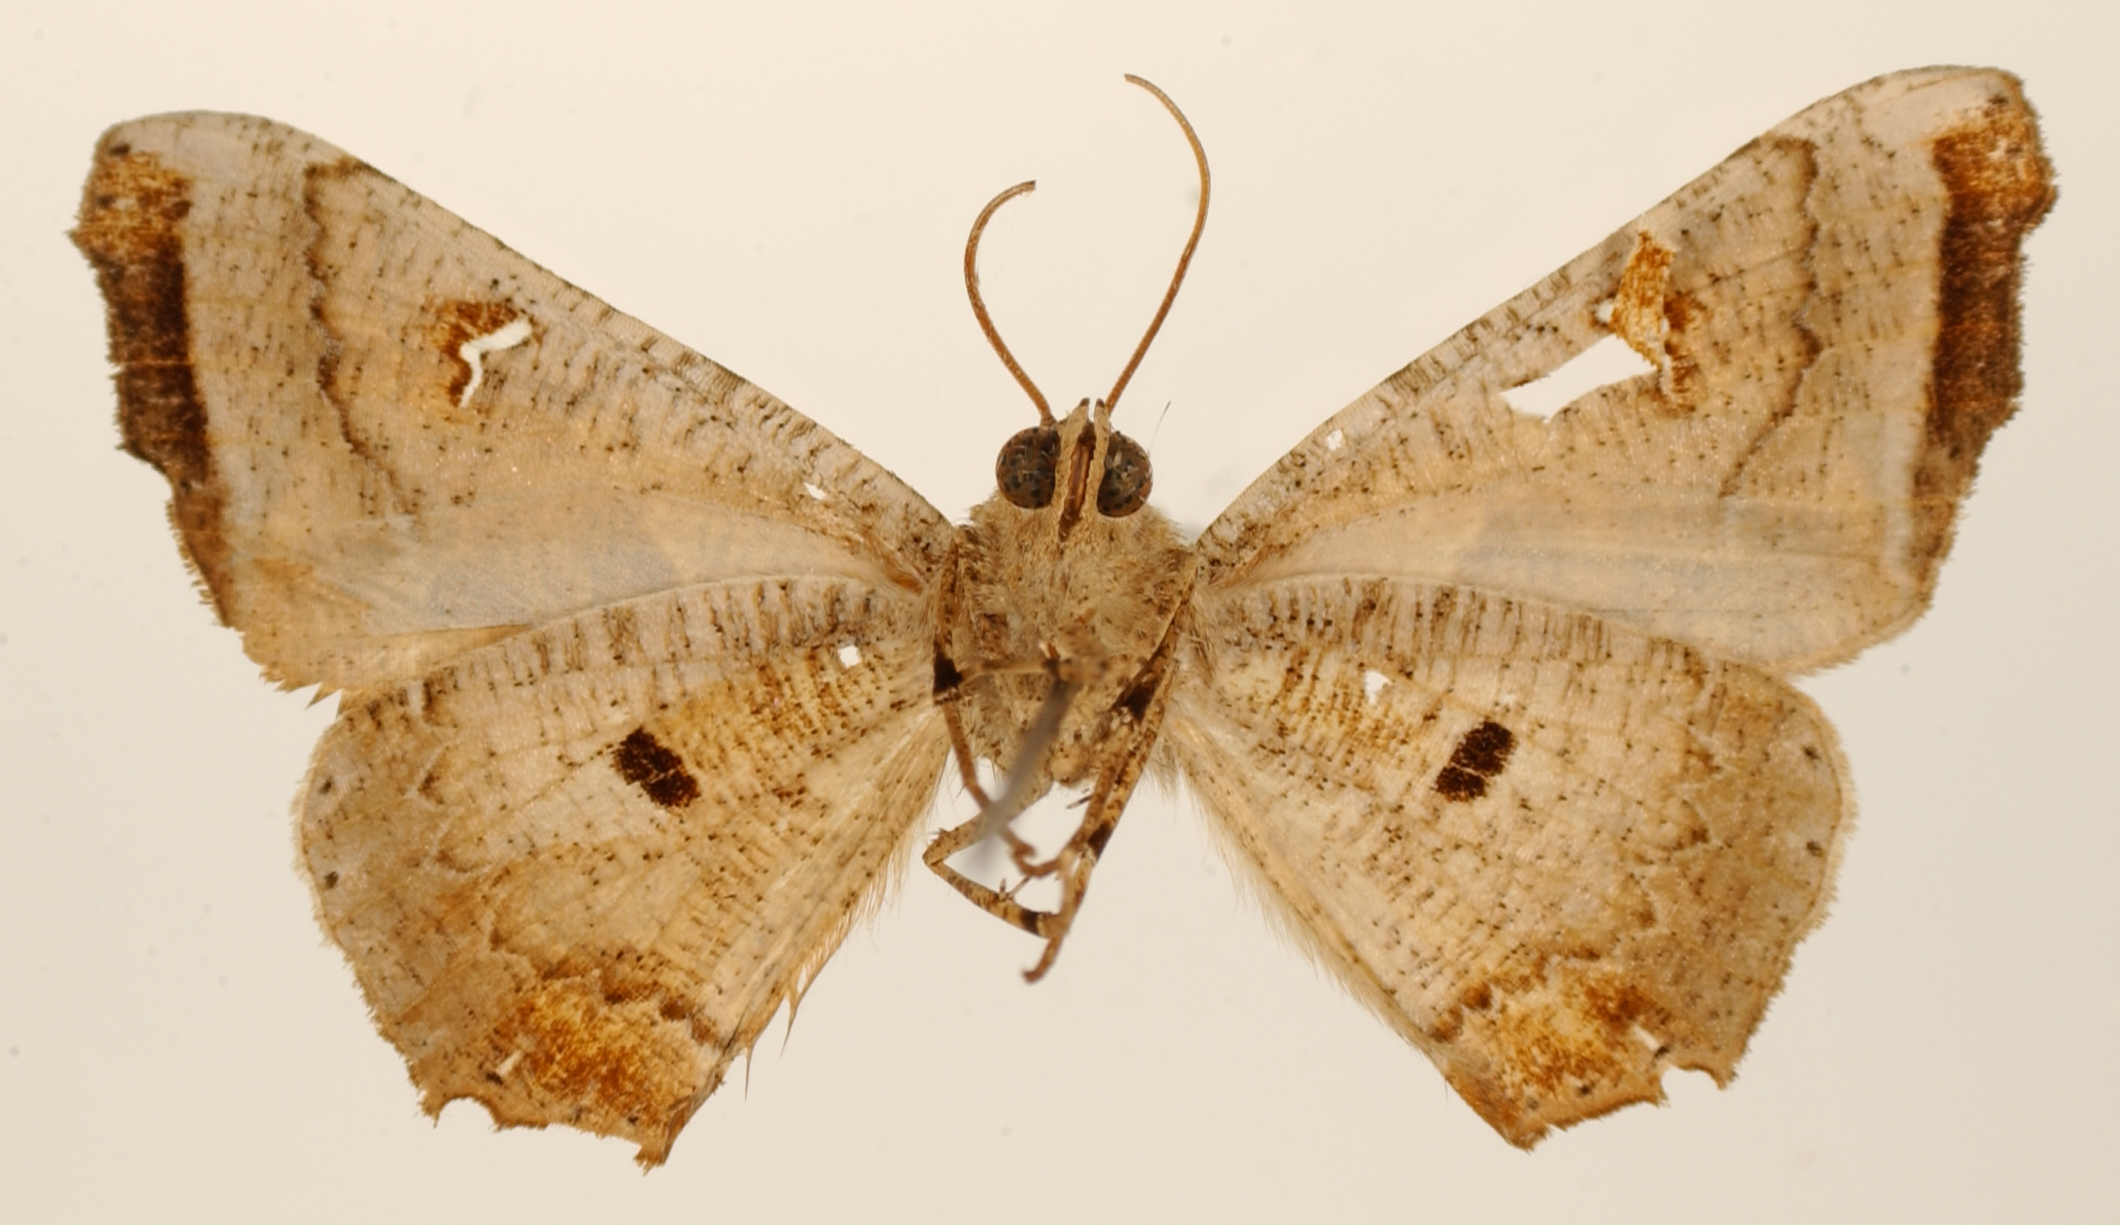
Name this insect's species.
Pero registrada
